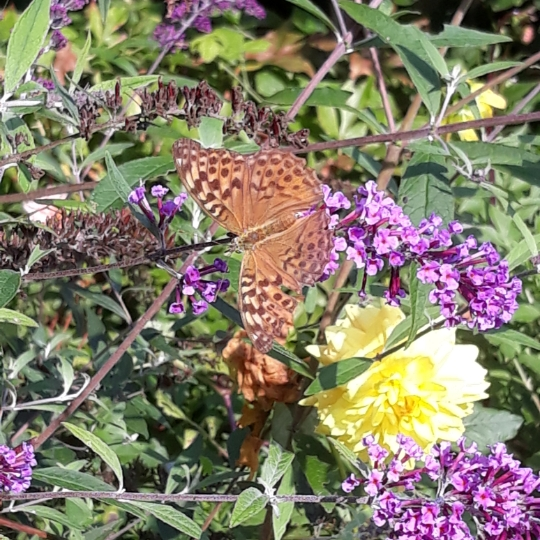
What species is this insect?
Argynnis paphia
